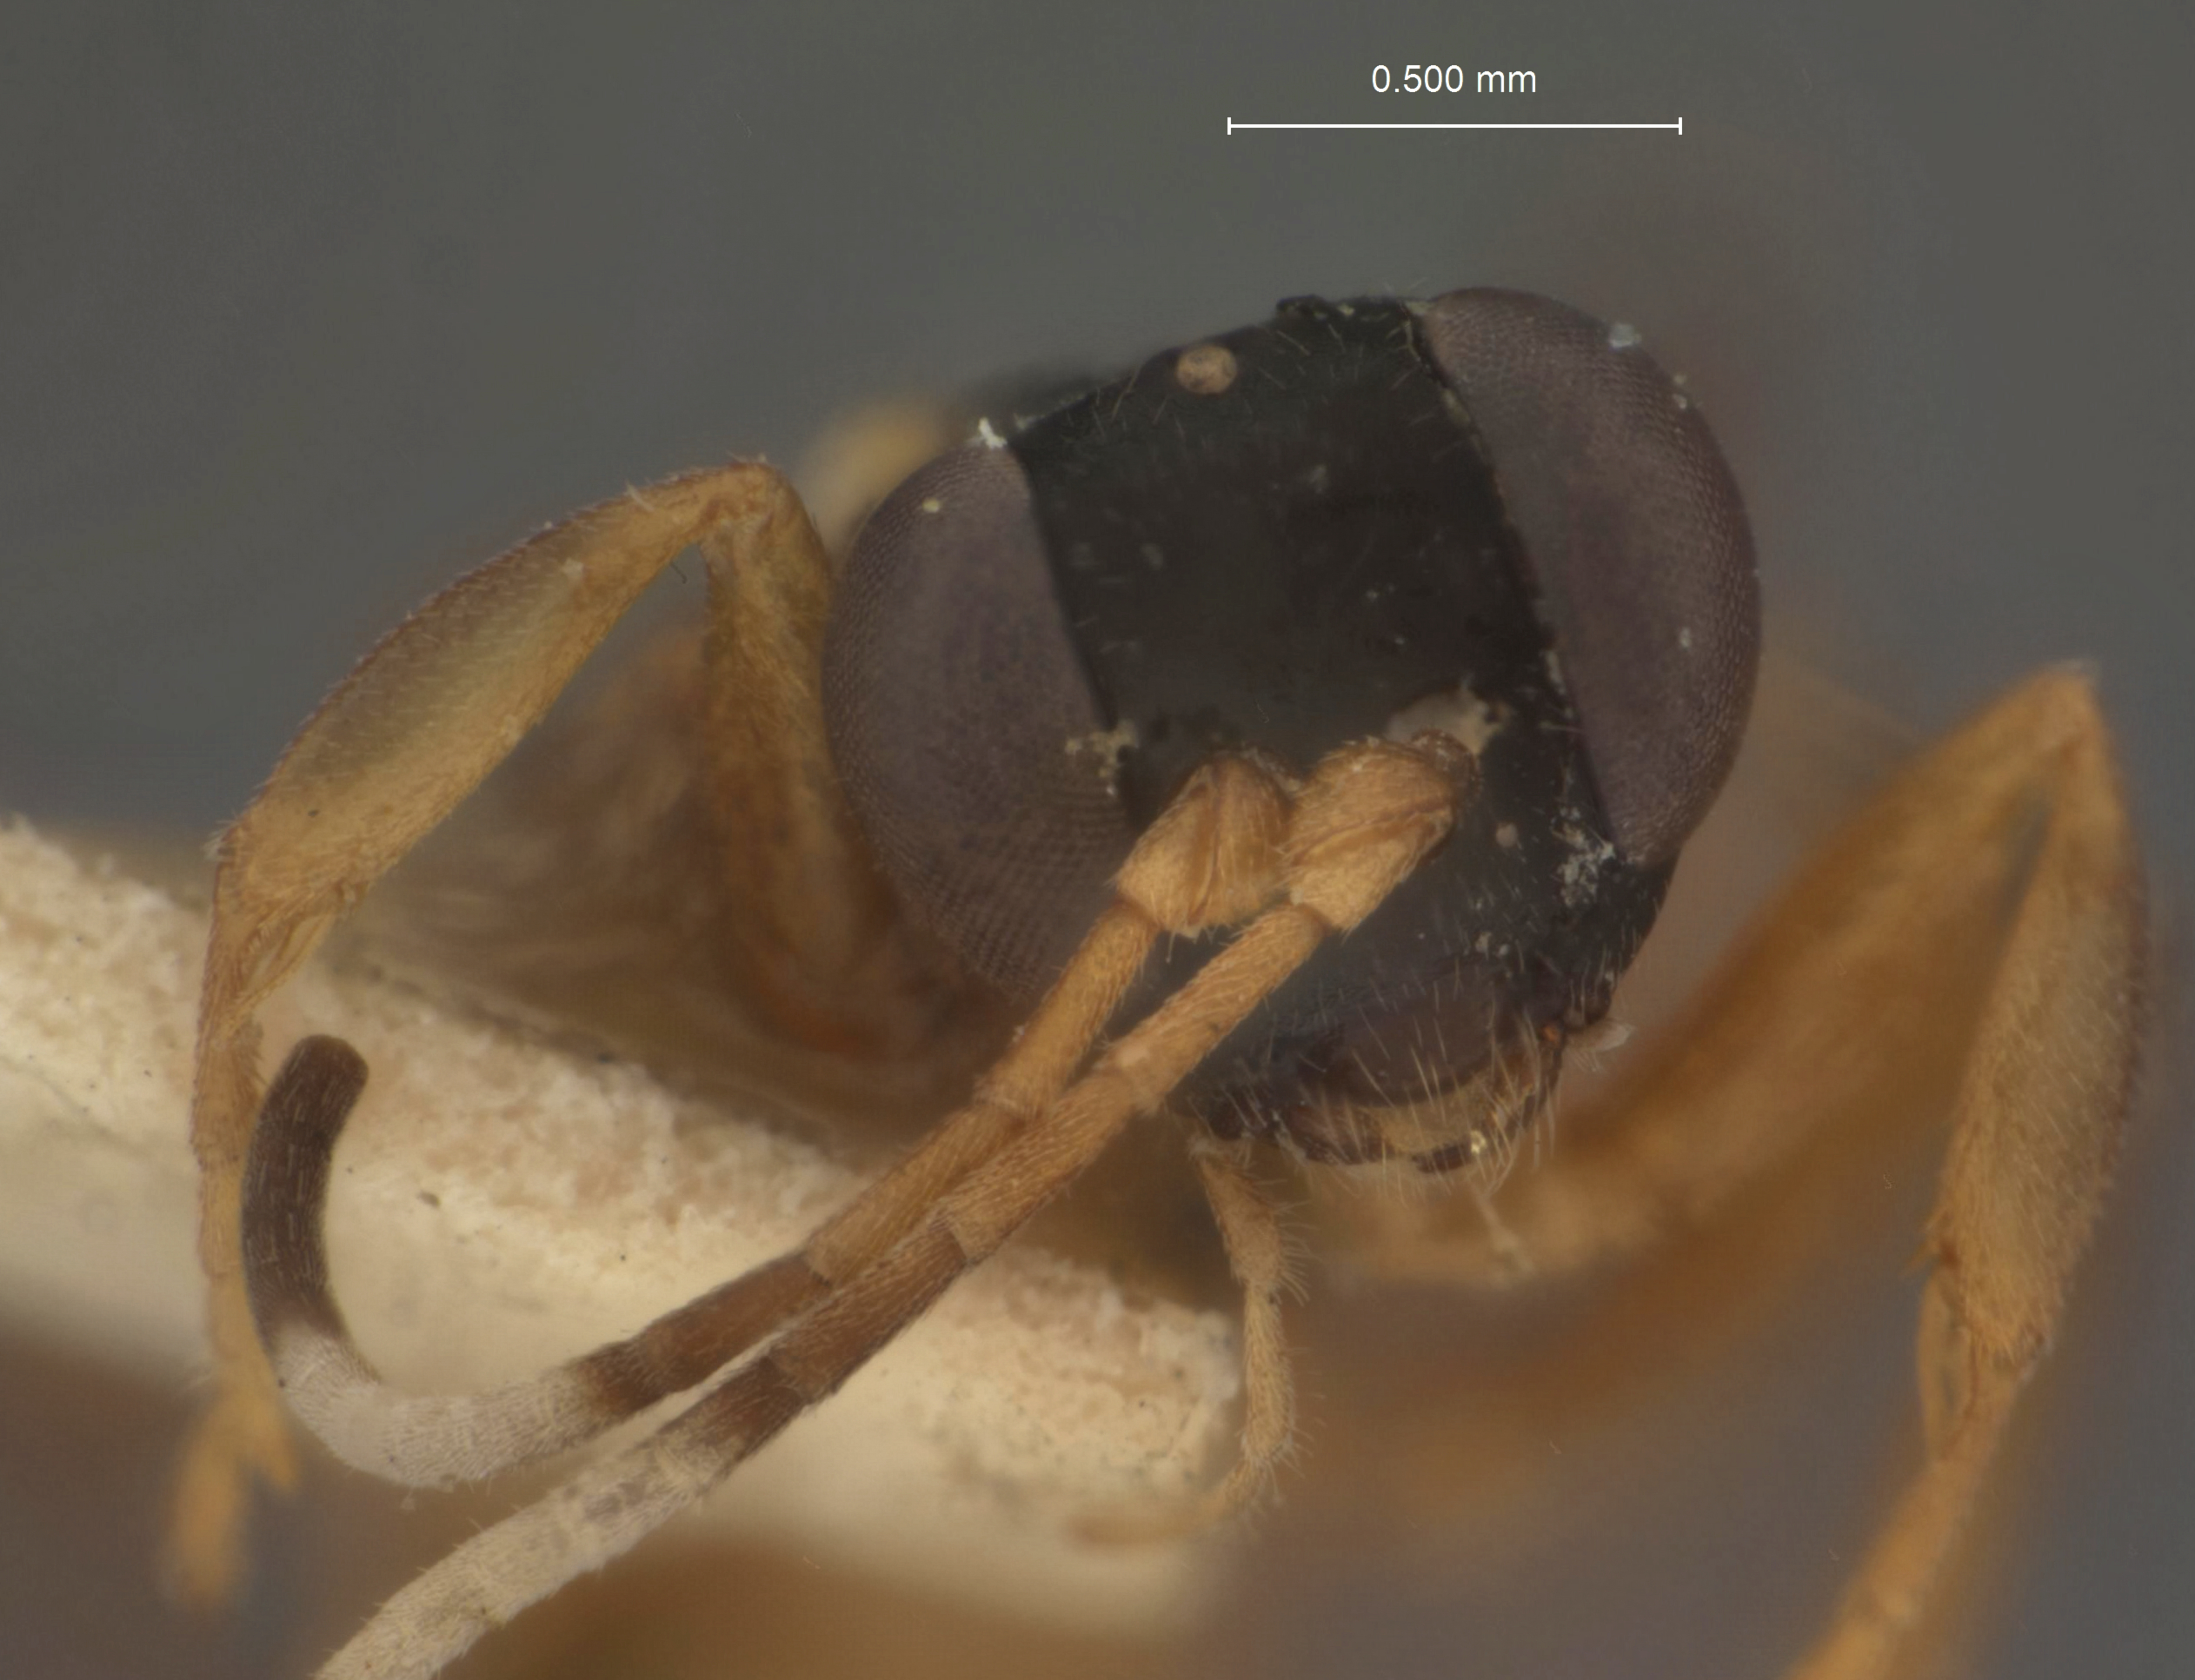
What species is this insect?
Agrothereutes microalatus
